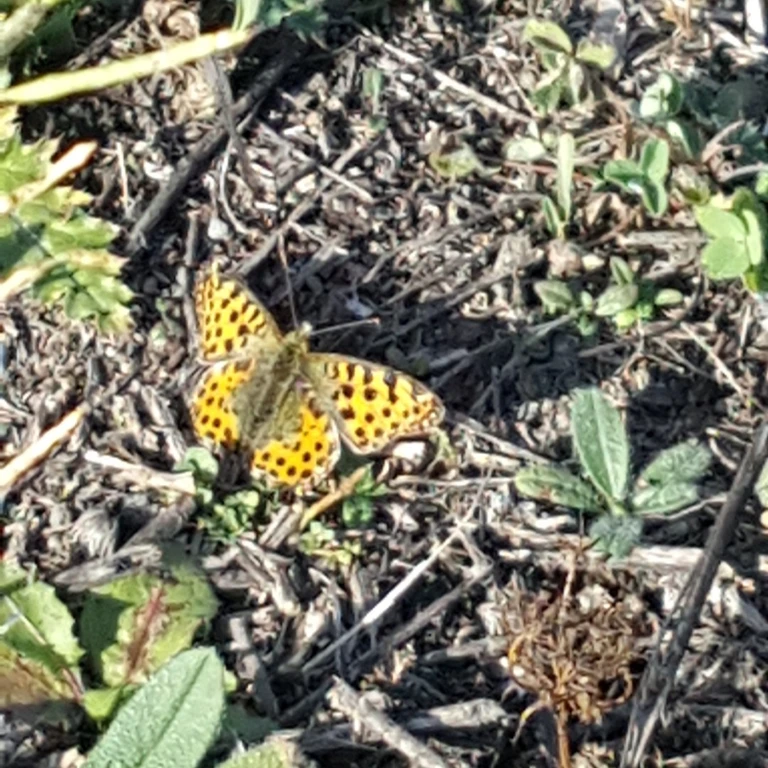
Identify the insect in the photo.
Issoria lathonia
